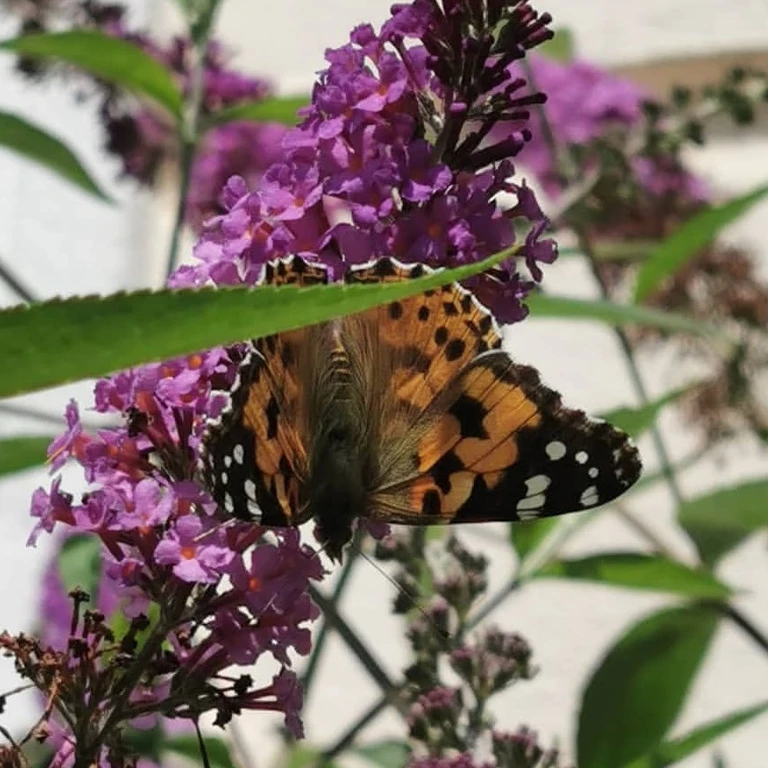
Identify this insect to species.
Vanessa cardui
